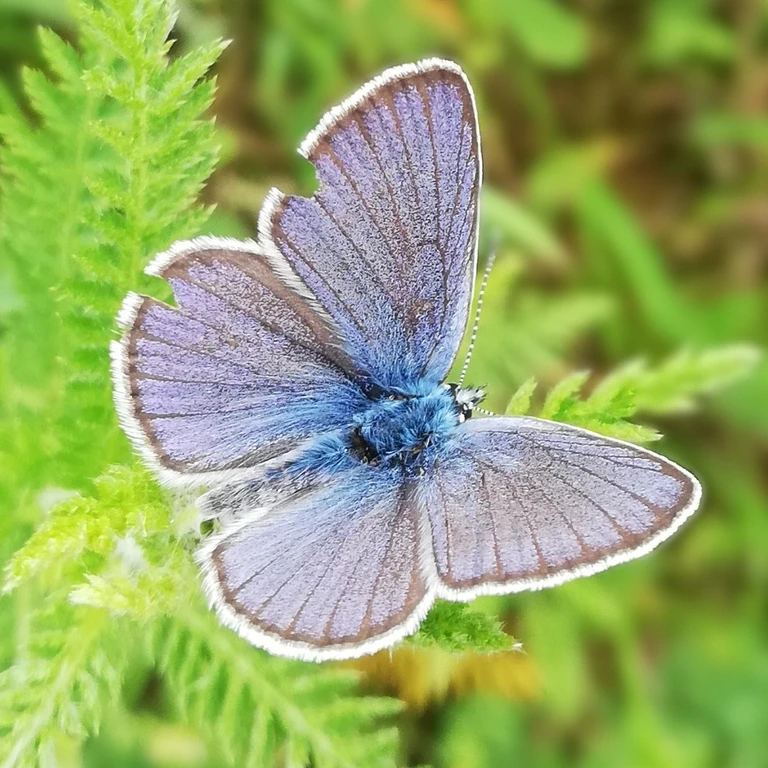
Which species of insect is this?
Cyaniris semiargus
